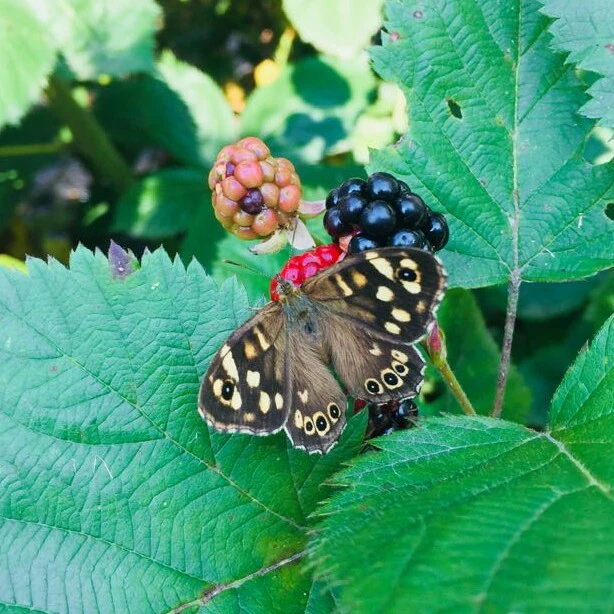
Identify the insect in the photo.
Pararge aegeria
